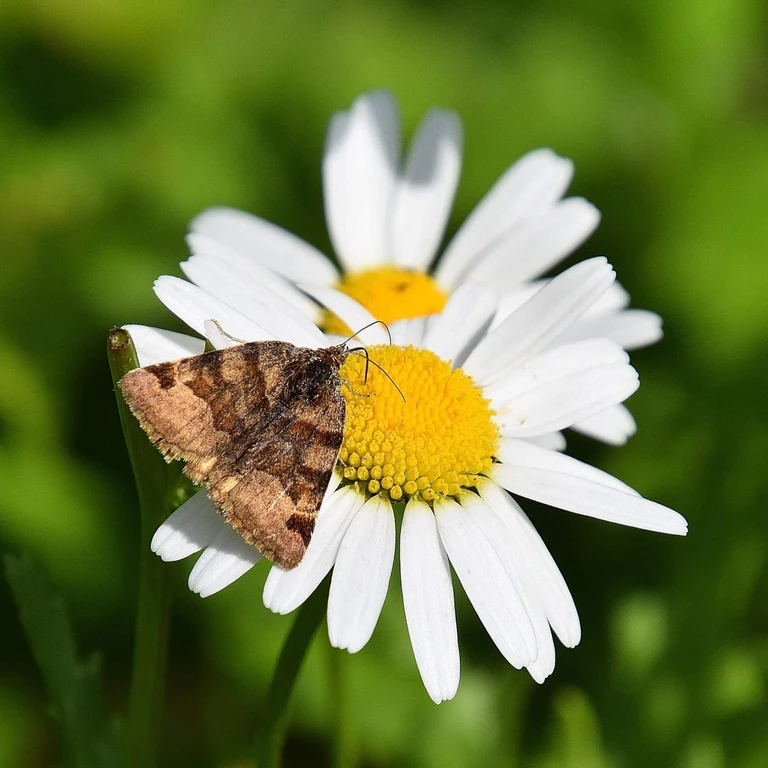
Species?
Euclidia glyphica
